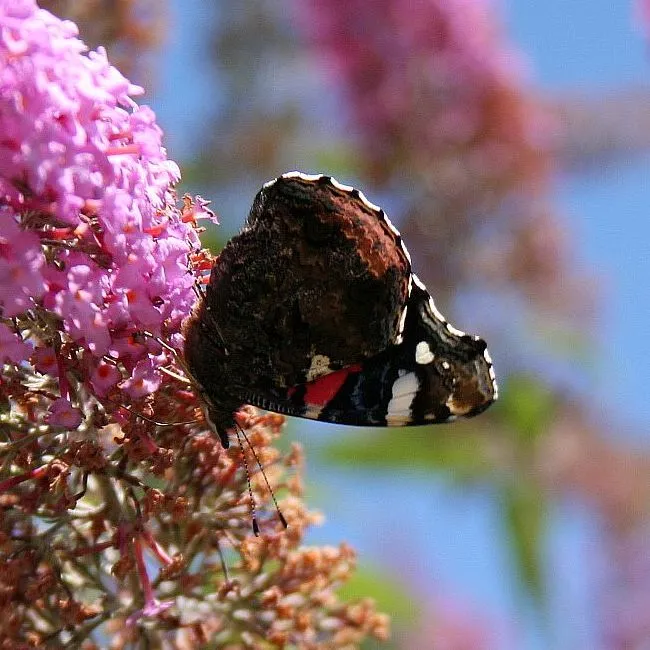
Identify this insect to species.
Vanessa atalanta
